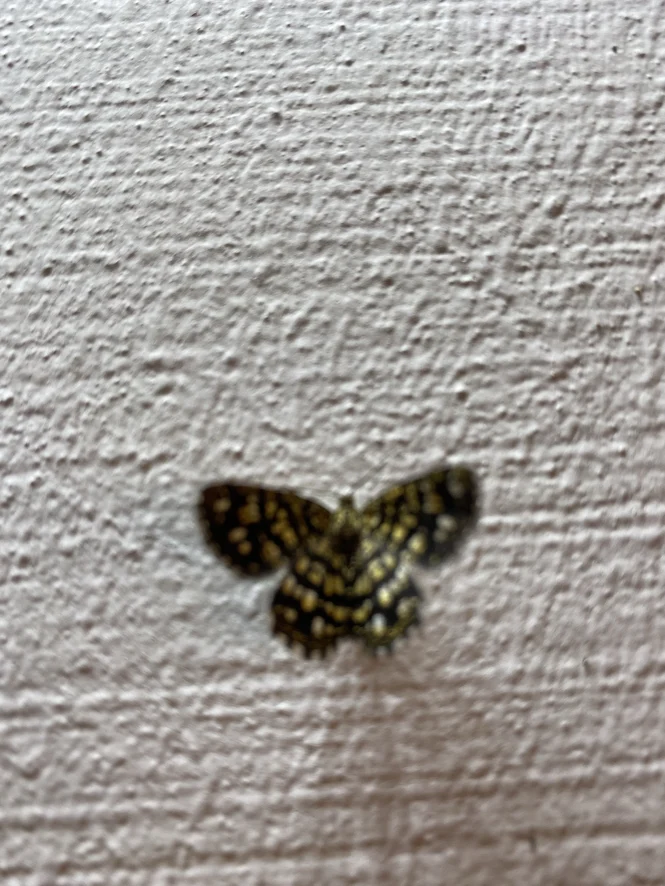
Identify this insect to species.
Chiasmia clathrata
